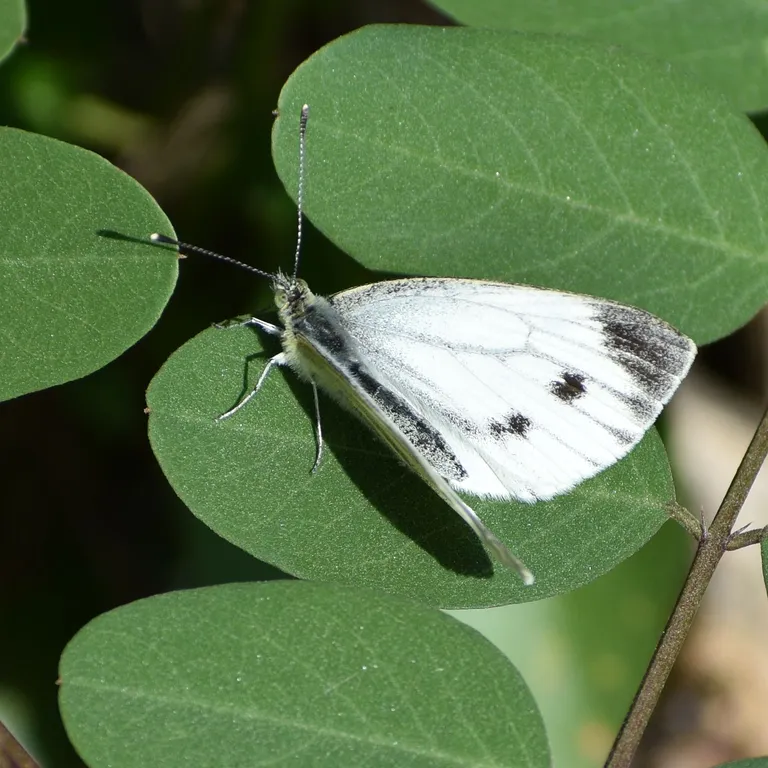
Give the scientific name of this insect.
Pieris napi
